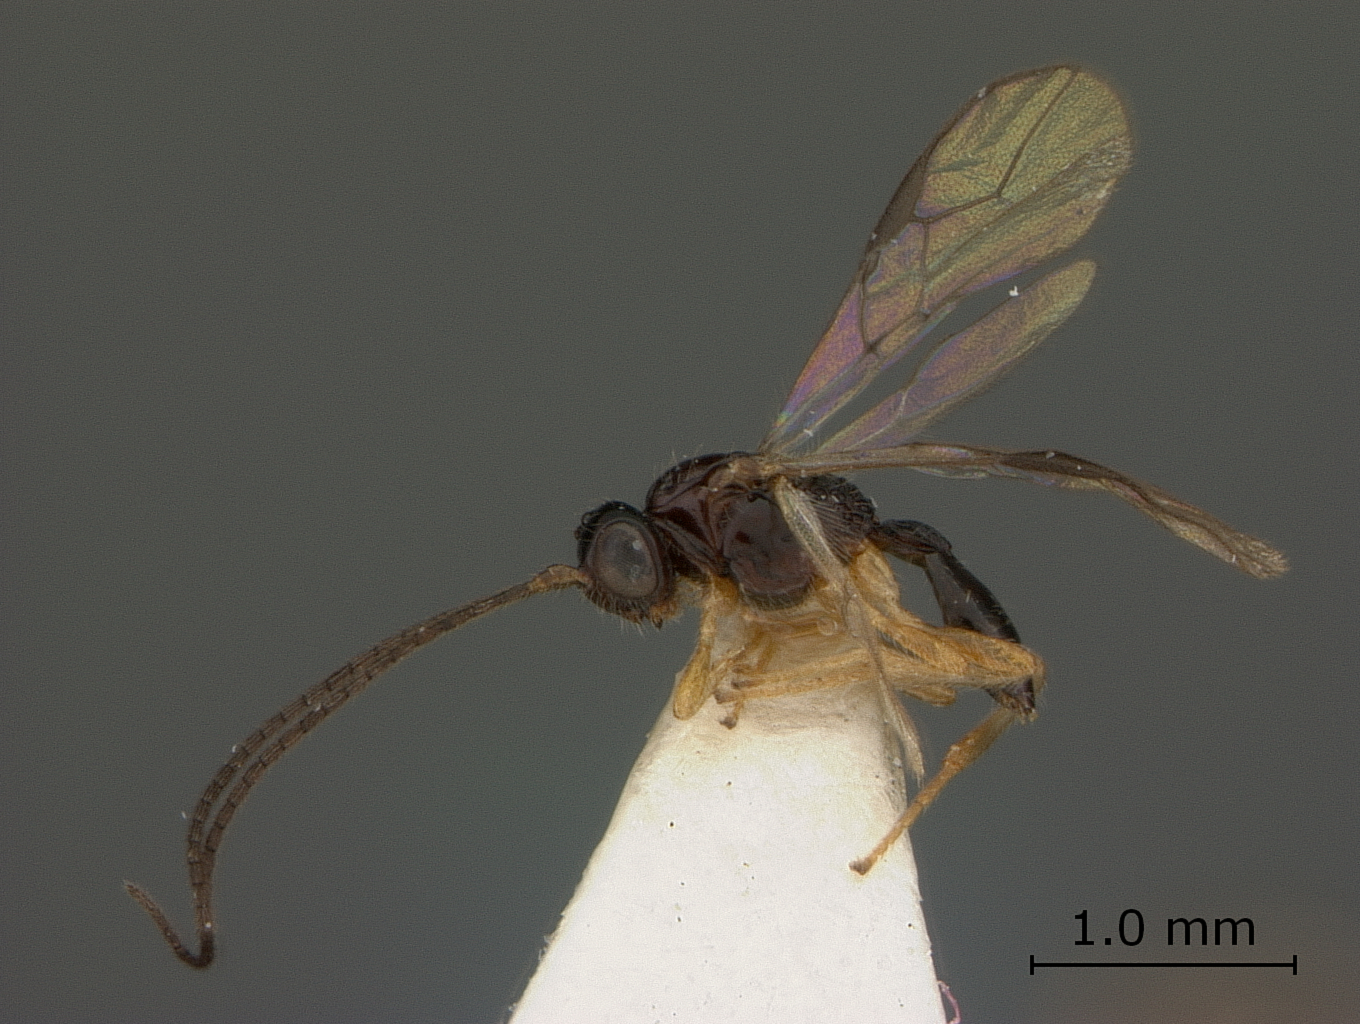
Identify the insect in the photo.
Aspilota angusticornis
